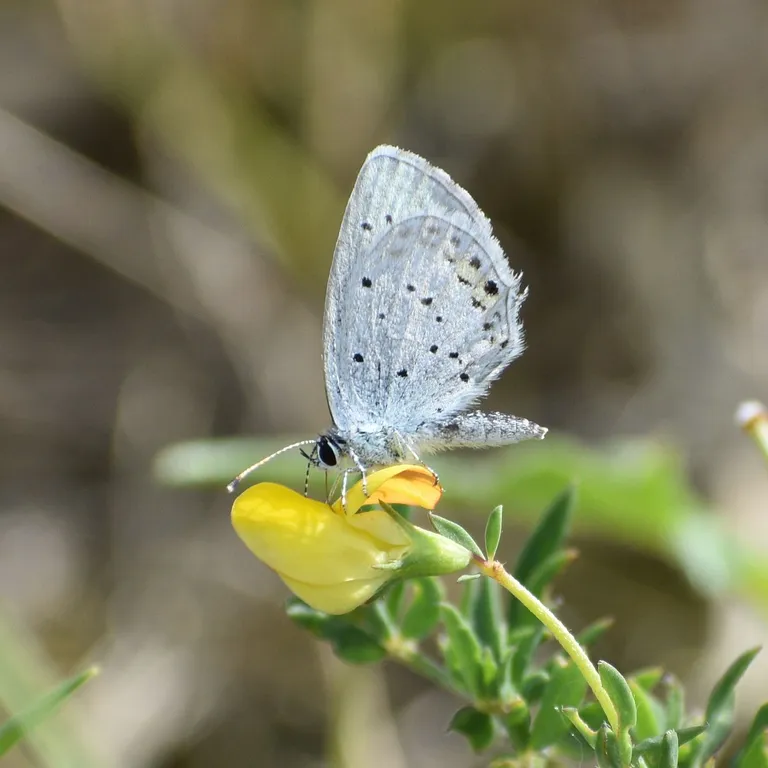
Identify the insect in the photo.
Cupido argiades (also Elkalyce argiades)
